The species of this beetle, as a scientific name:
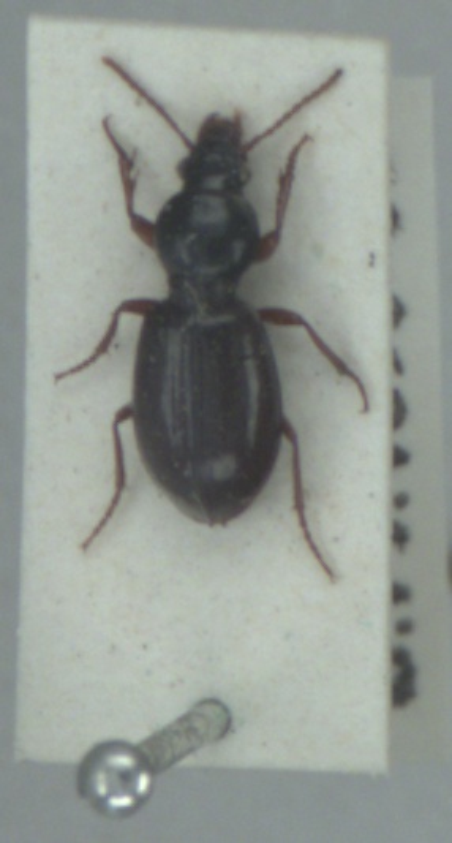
Miscodera arctica
